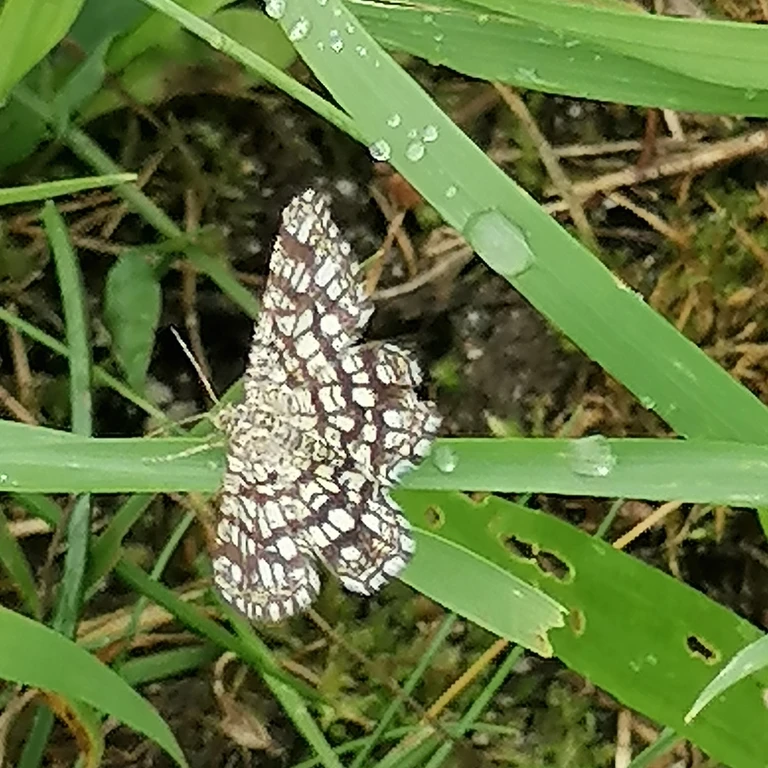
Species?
Chiasmia clathrata
